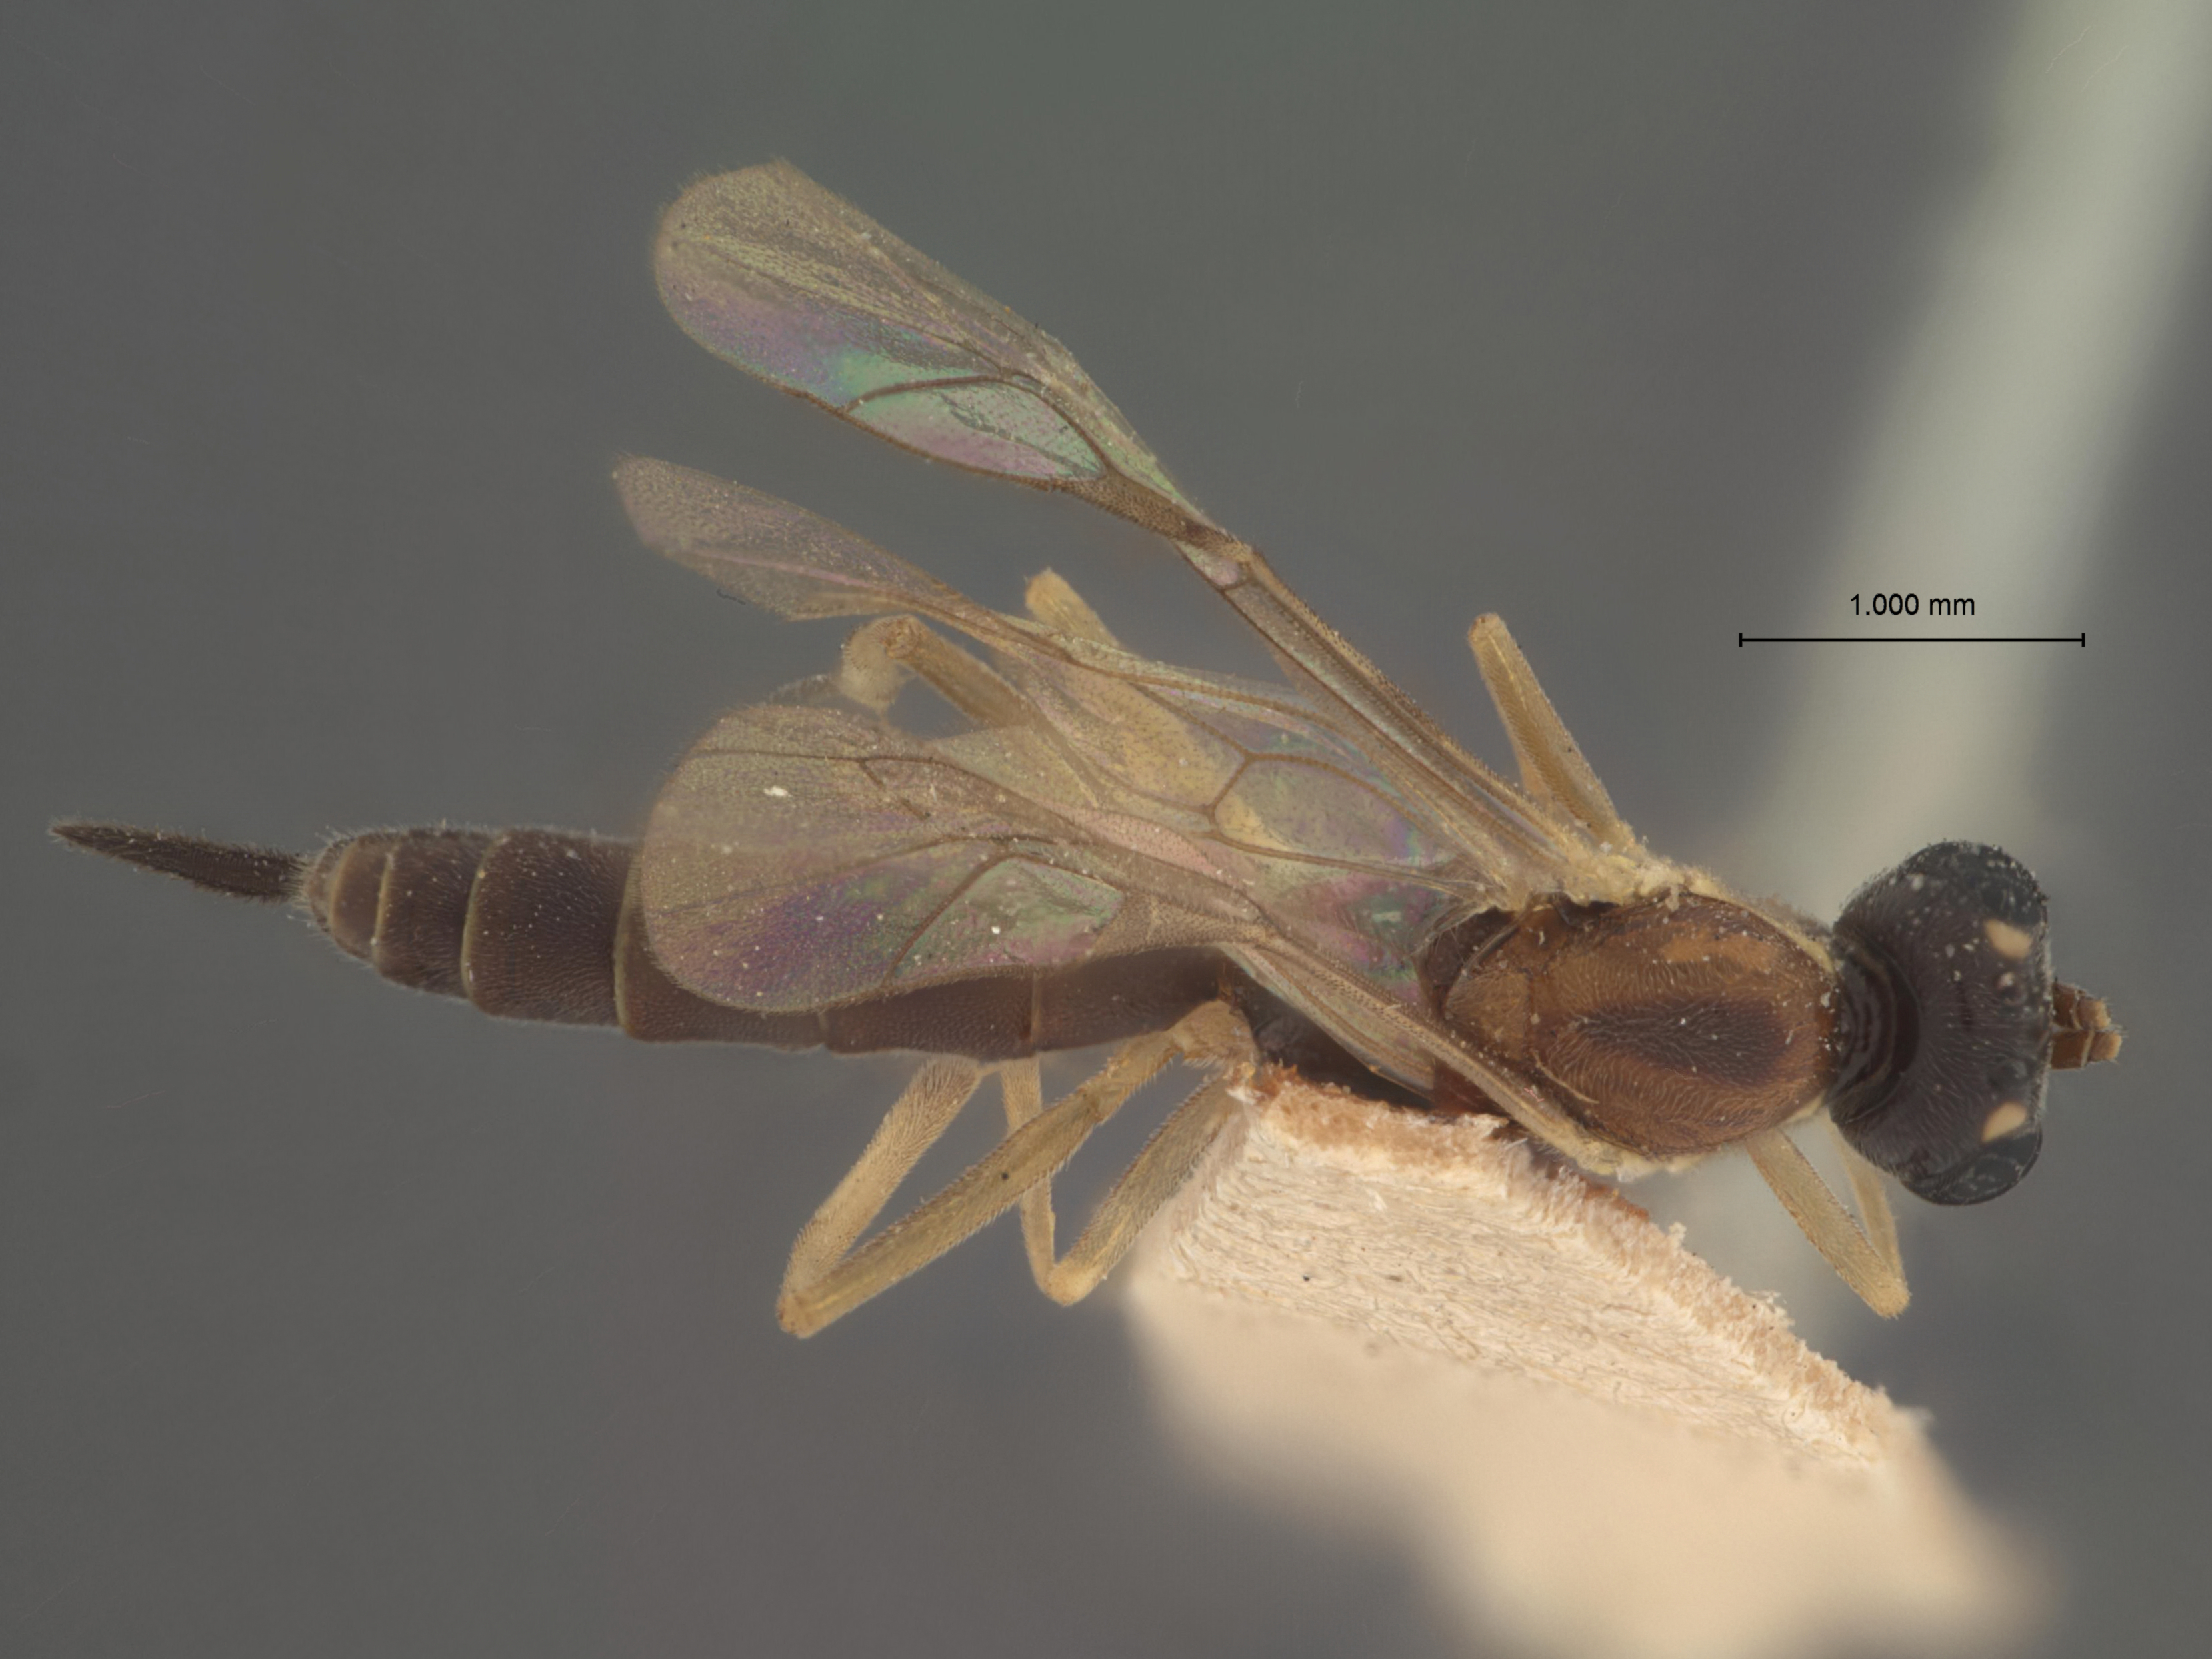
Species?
Neliopisthus similis
